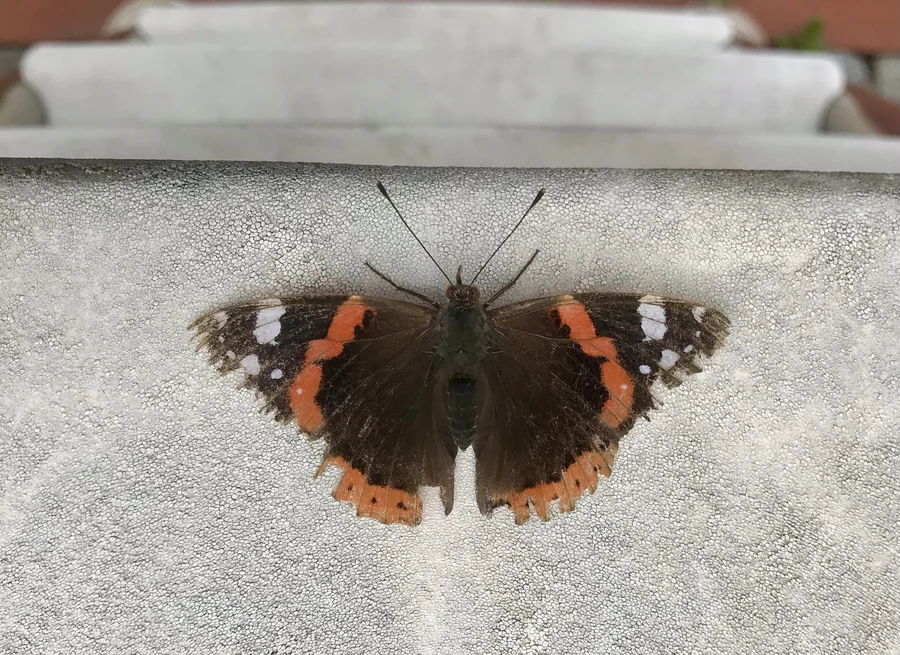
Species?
Vanessa atalanta
